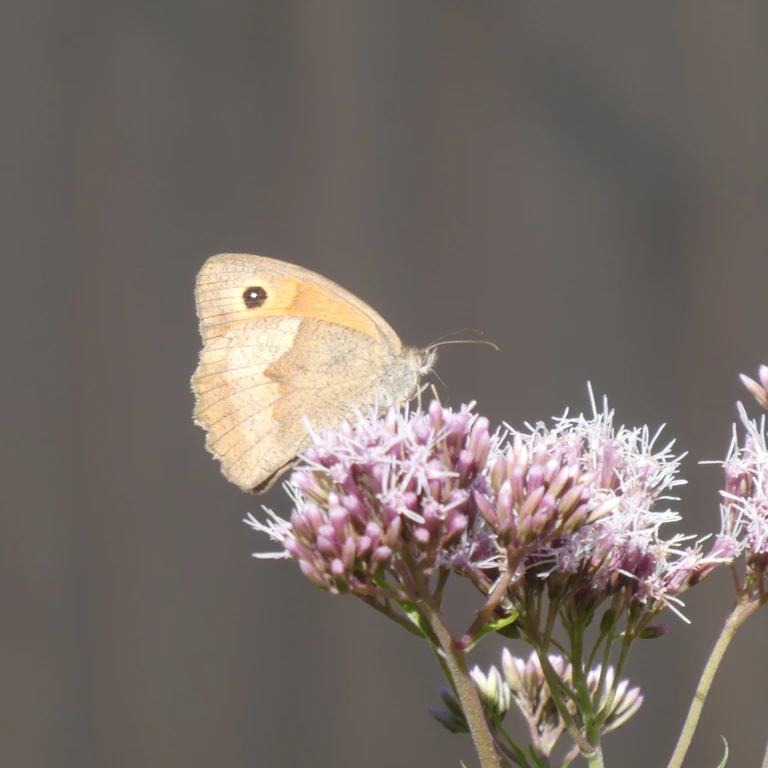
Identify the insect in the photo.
Maniola jurtina
